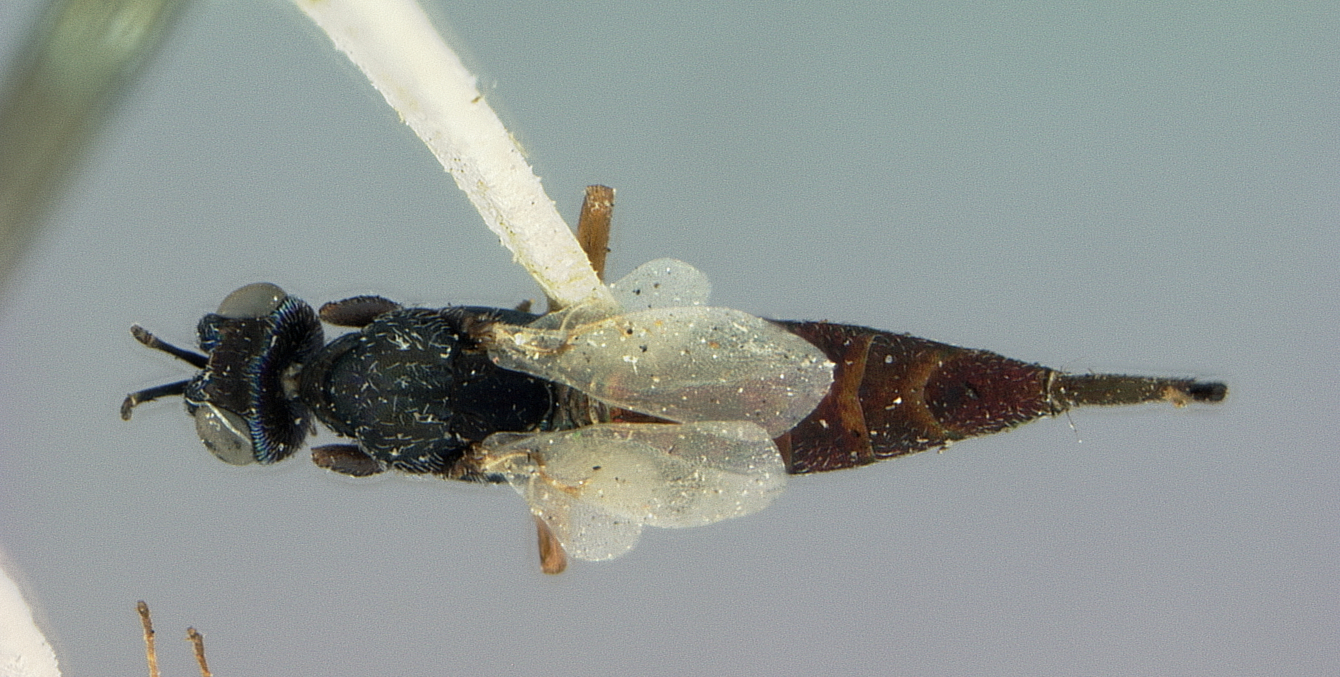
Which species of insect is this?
Ratzebemia hubbardii
